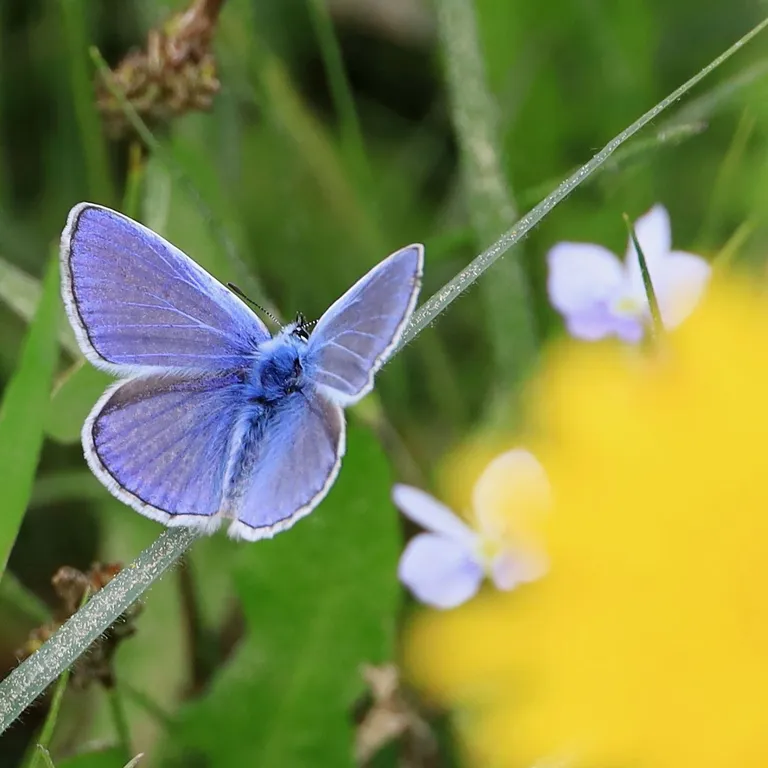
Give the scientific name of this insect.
Polyommatus icarus
